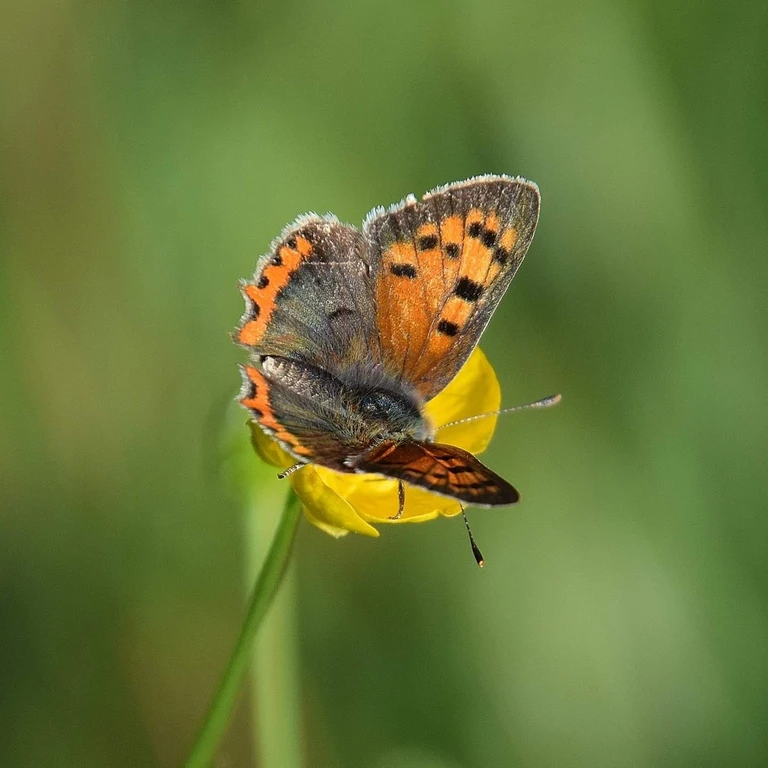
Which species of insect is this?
Lycaena phlaeas
